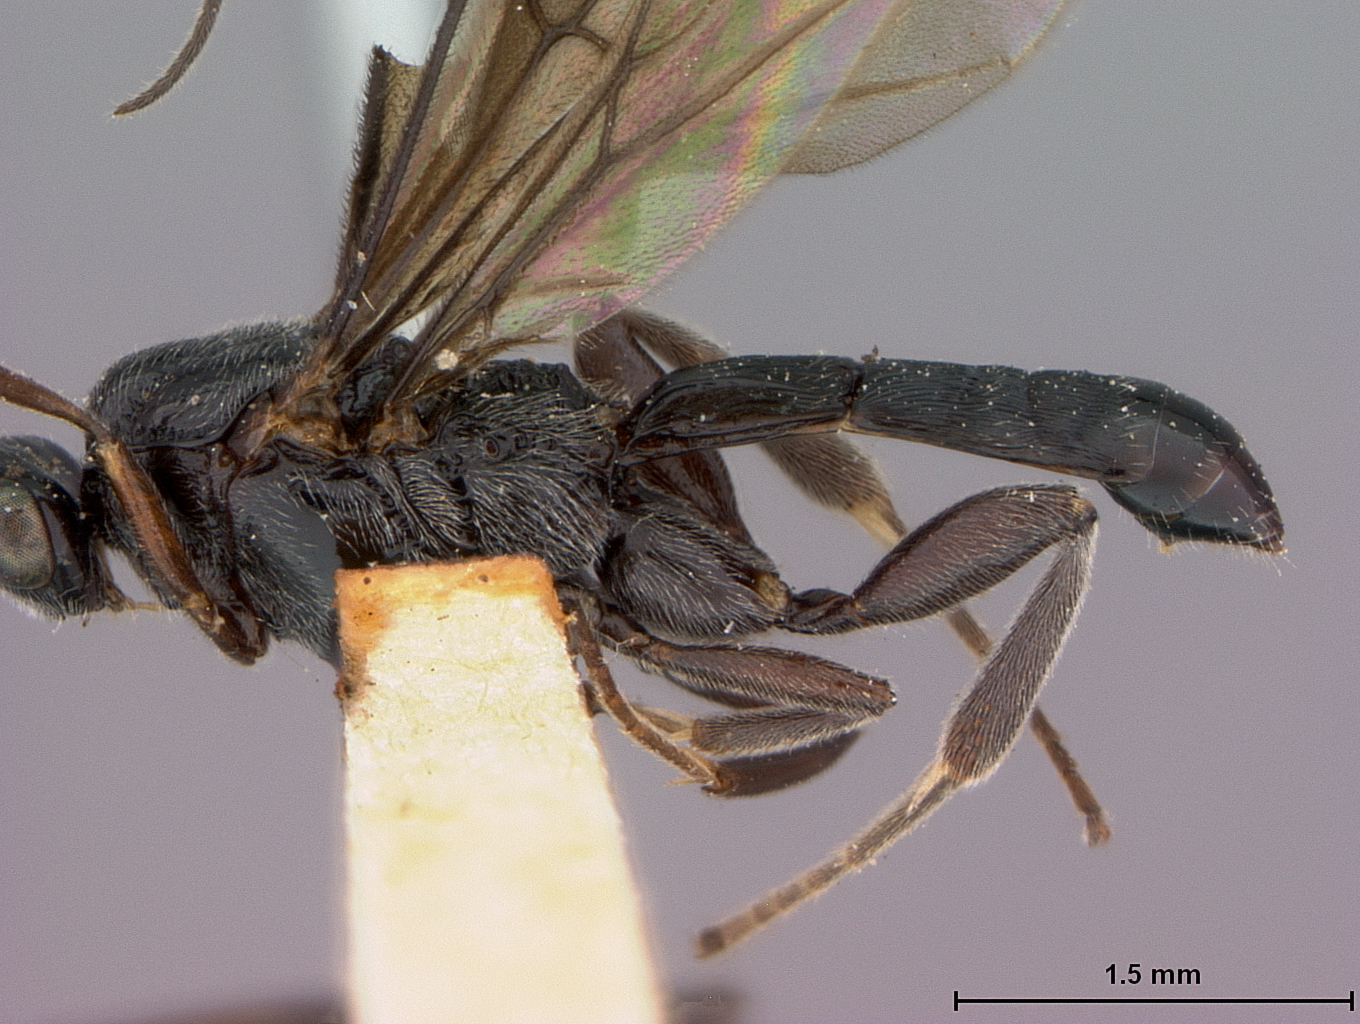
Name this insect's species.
Agathis philippinensis
